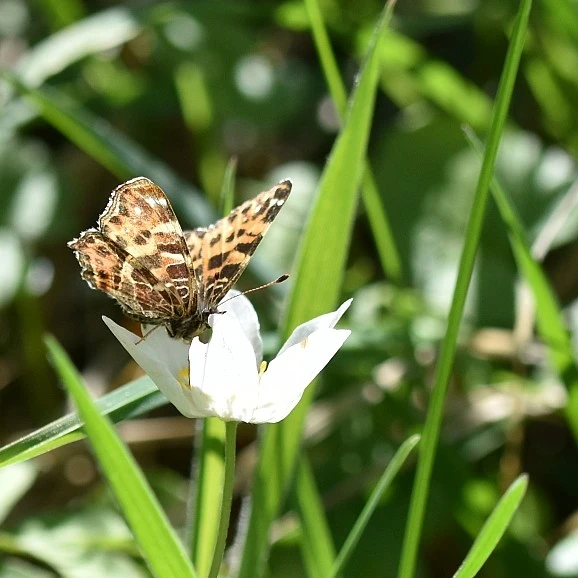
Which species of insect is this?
Araschnia levana
